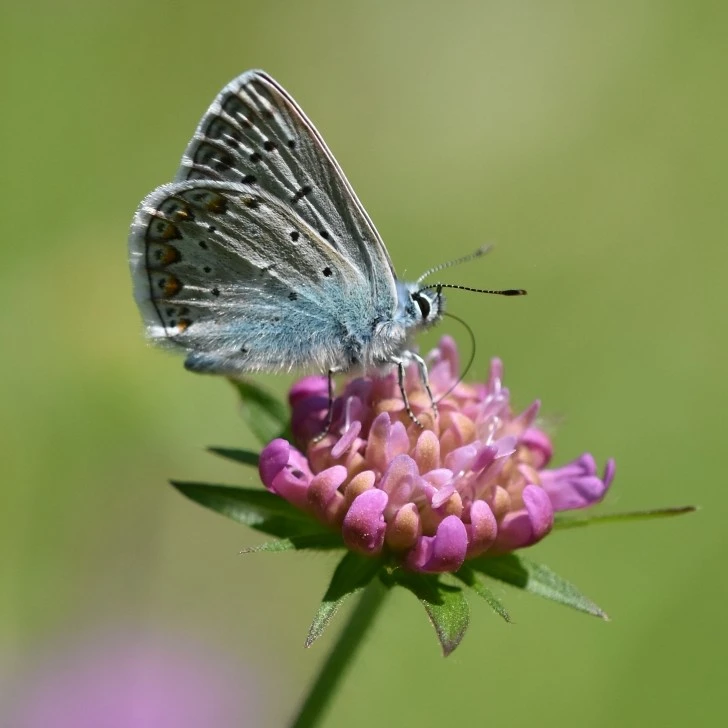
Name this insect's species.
Polyommatus icarus
